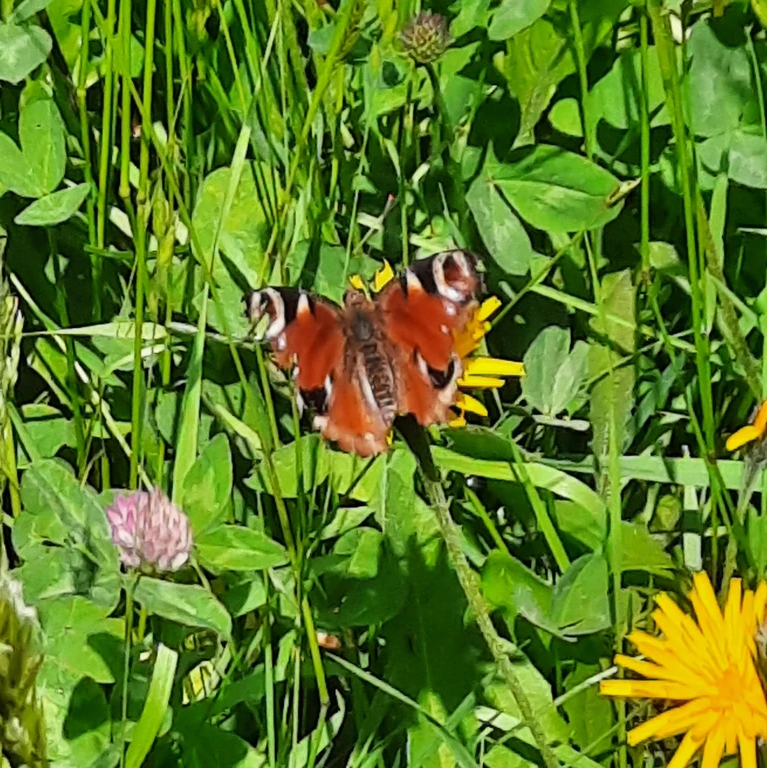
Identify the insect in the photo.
Aglais io
